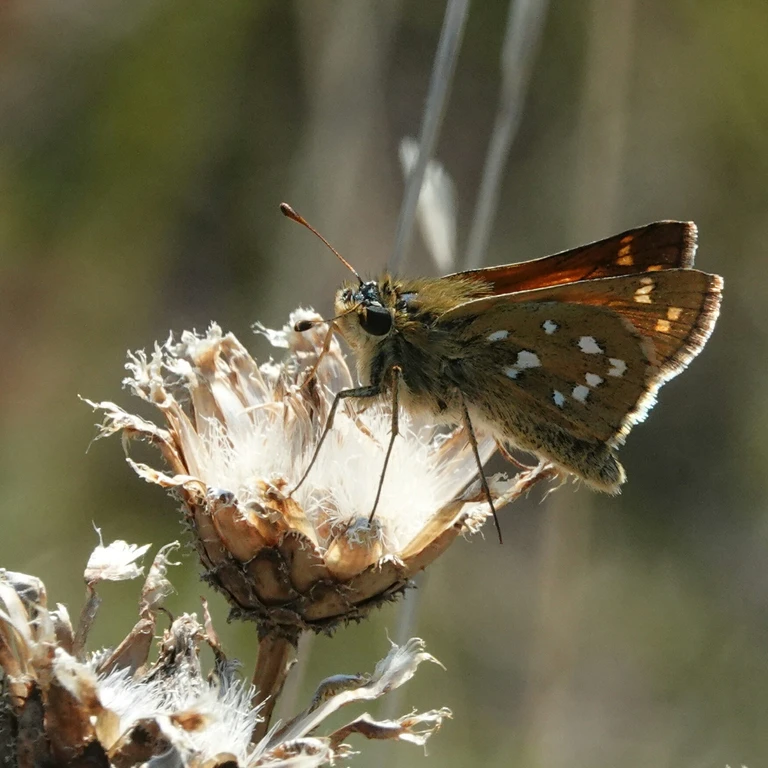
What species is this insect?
Hesperia comma
